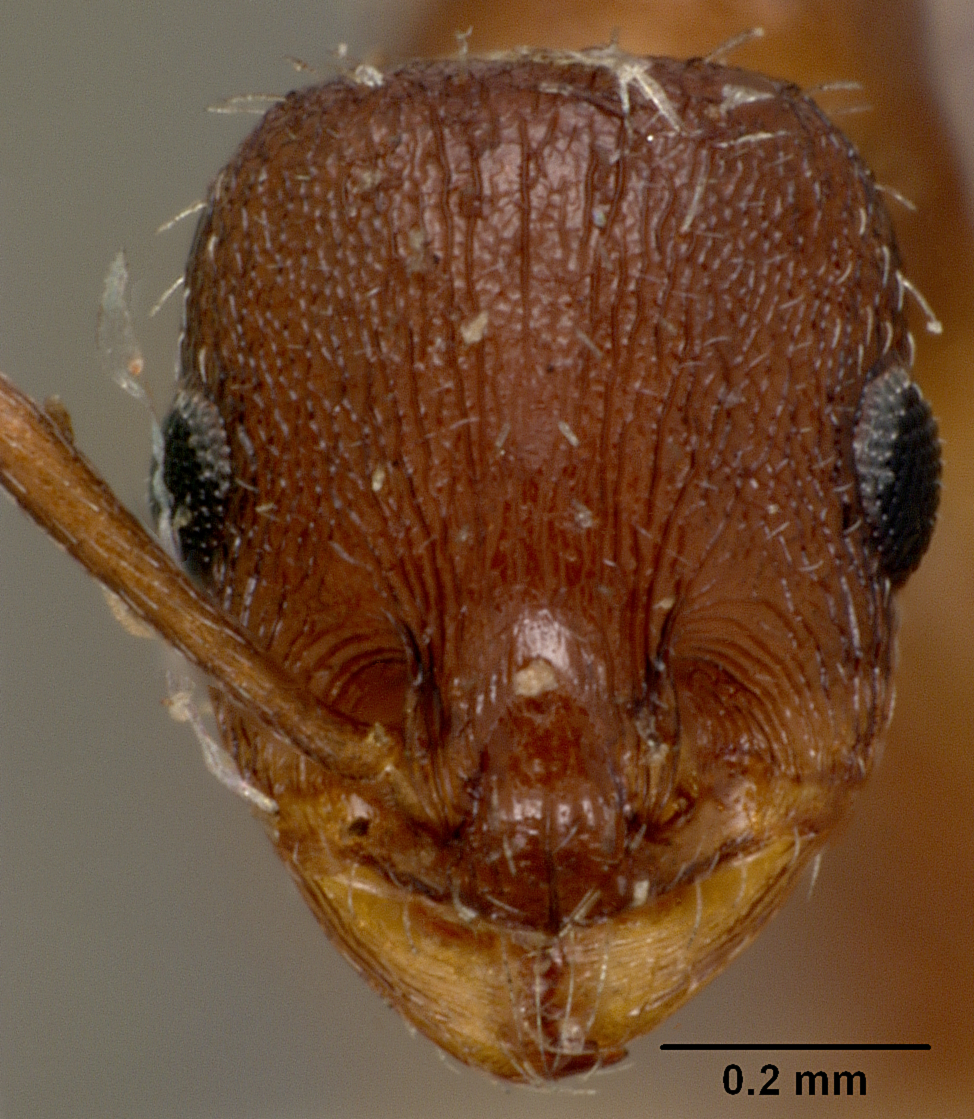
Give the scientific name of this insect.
Leptothorax tricarinatus
